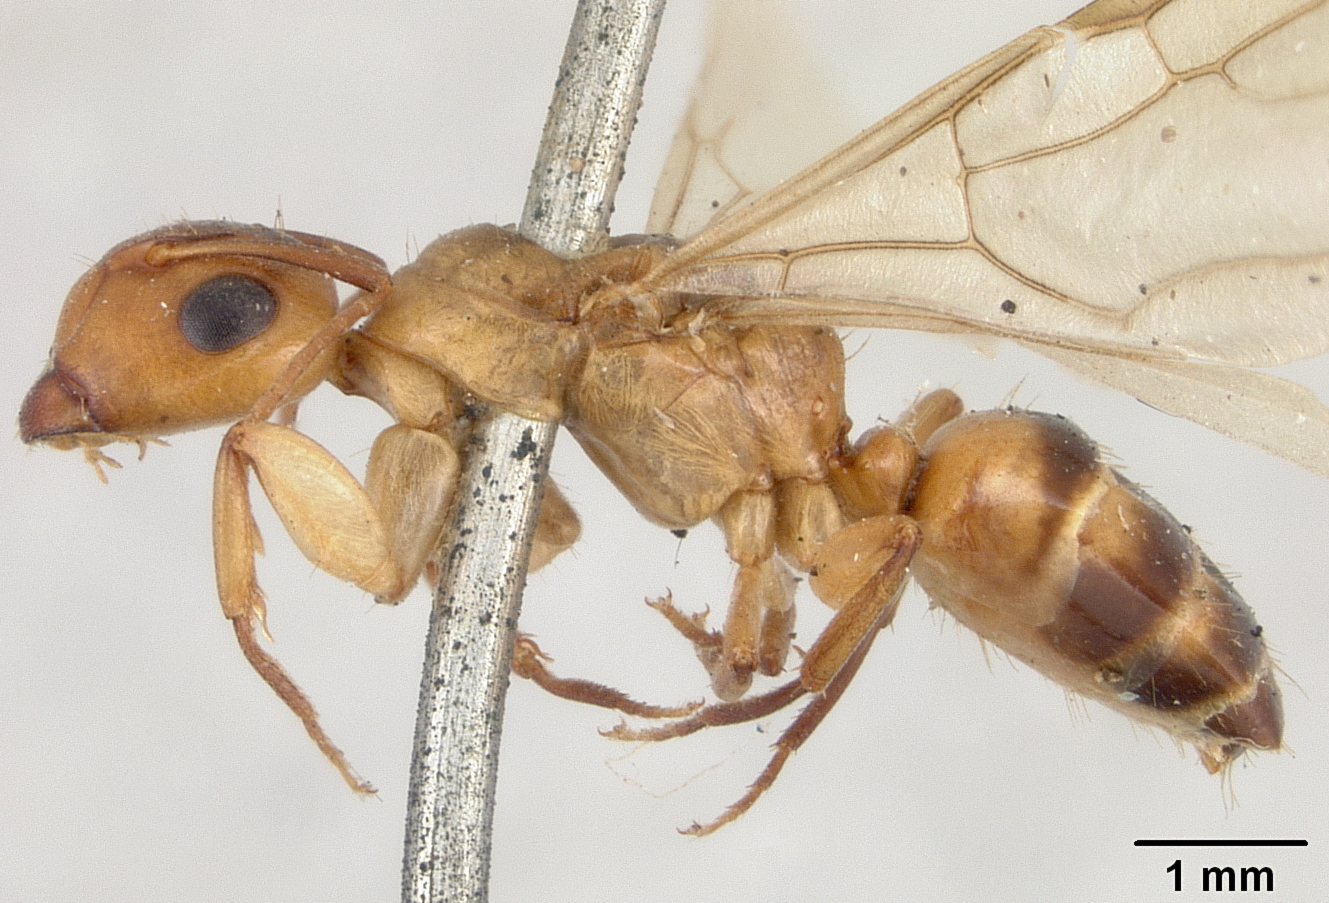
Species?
Camponotus macilentus
